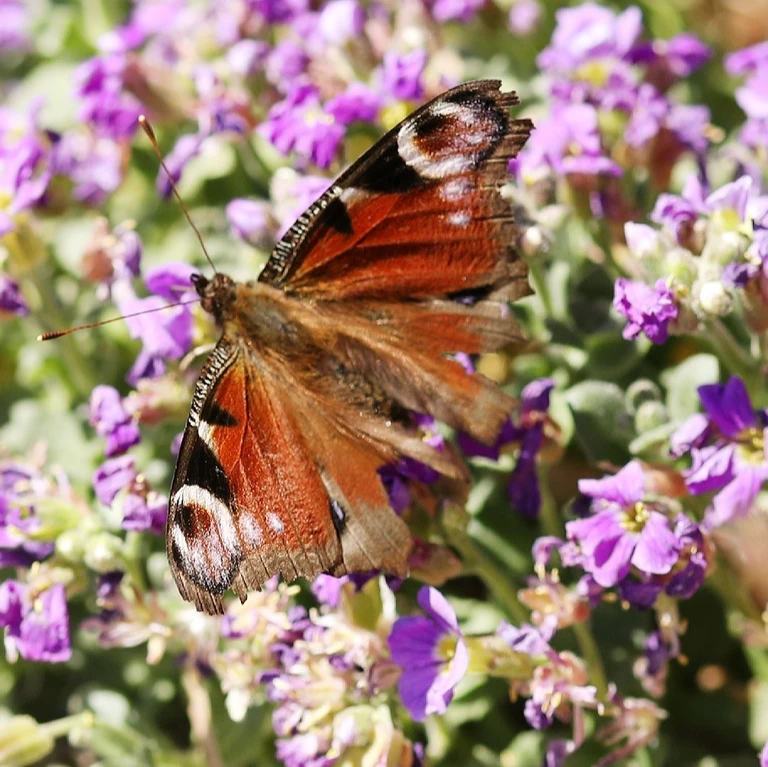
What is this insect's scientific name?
Aglais io
